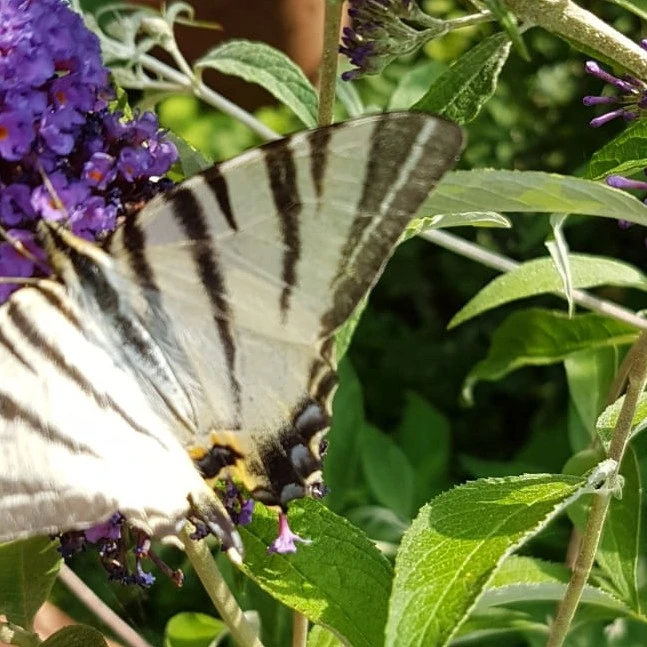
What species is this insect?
Iphiclides podalirius
